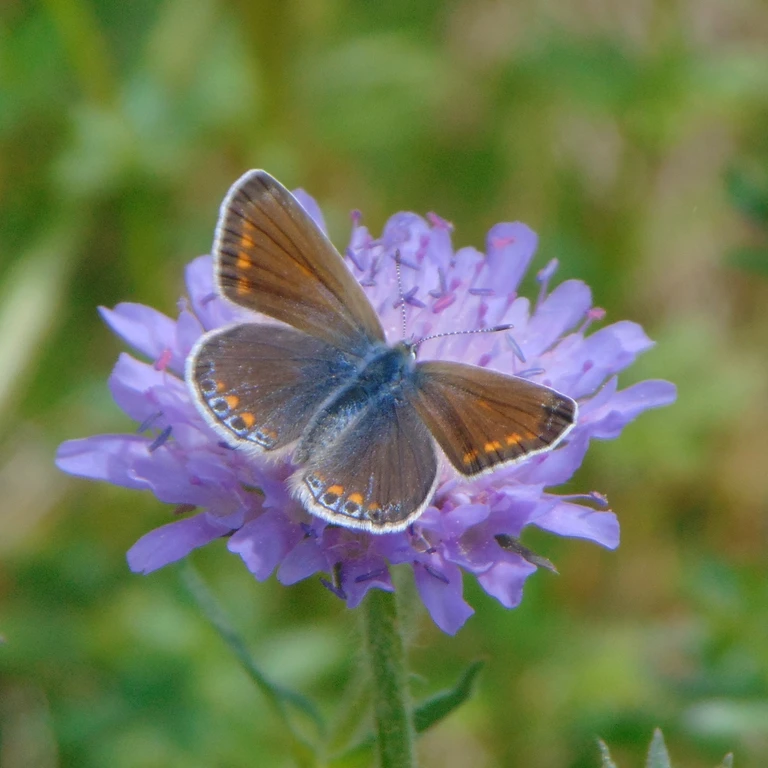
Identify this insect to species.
Polyommatus icarus
